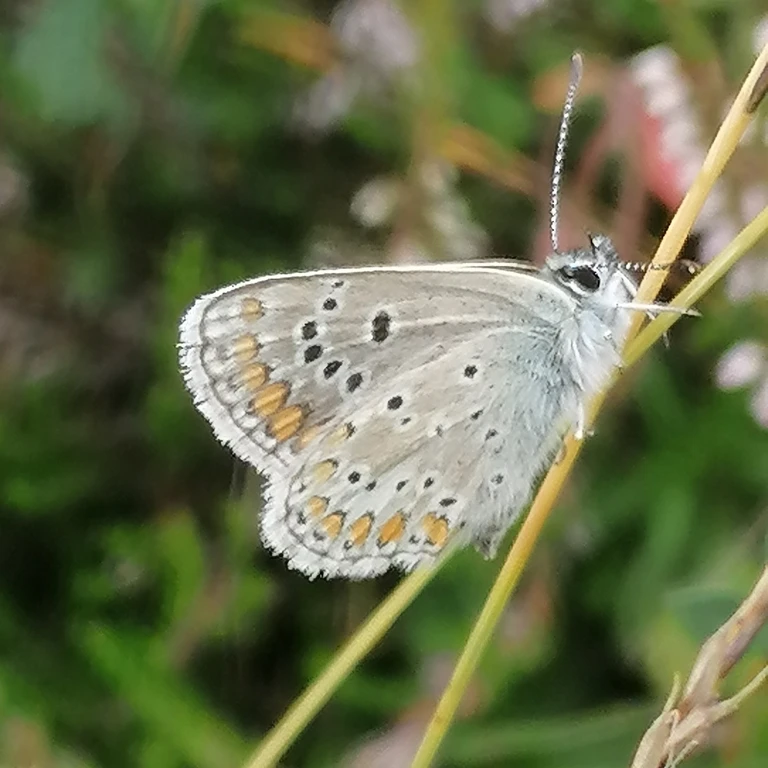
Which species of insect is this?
Aricia agestis/artaxerxes
